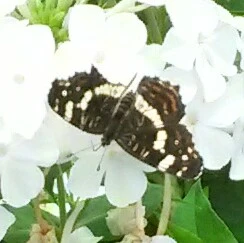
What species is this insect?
Araschnia levana
